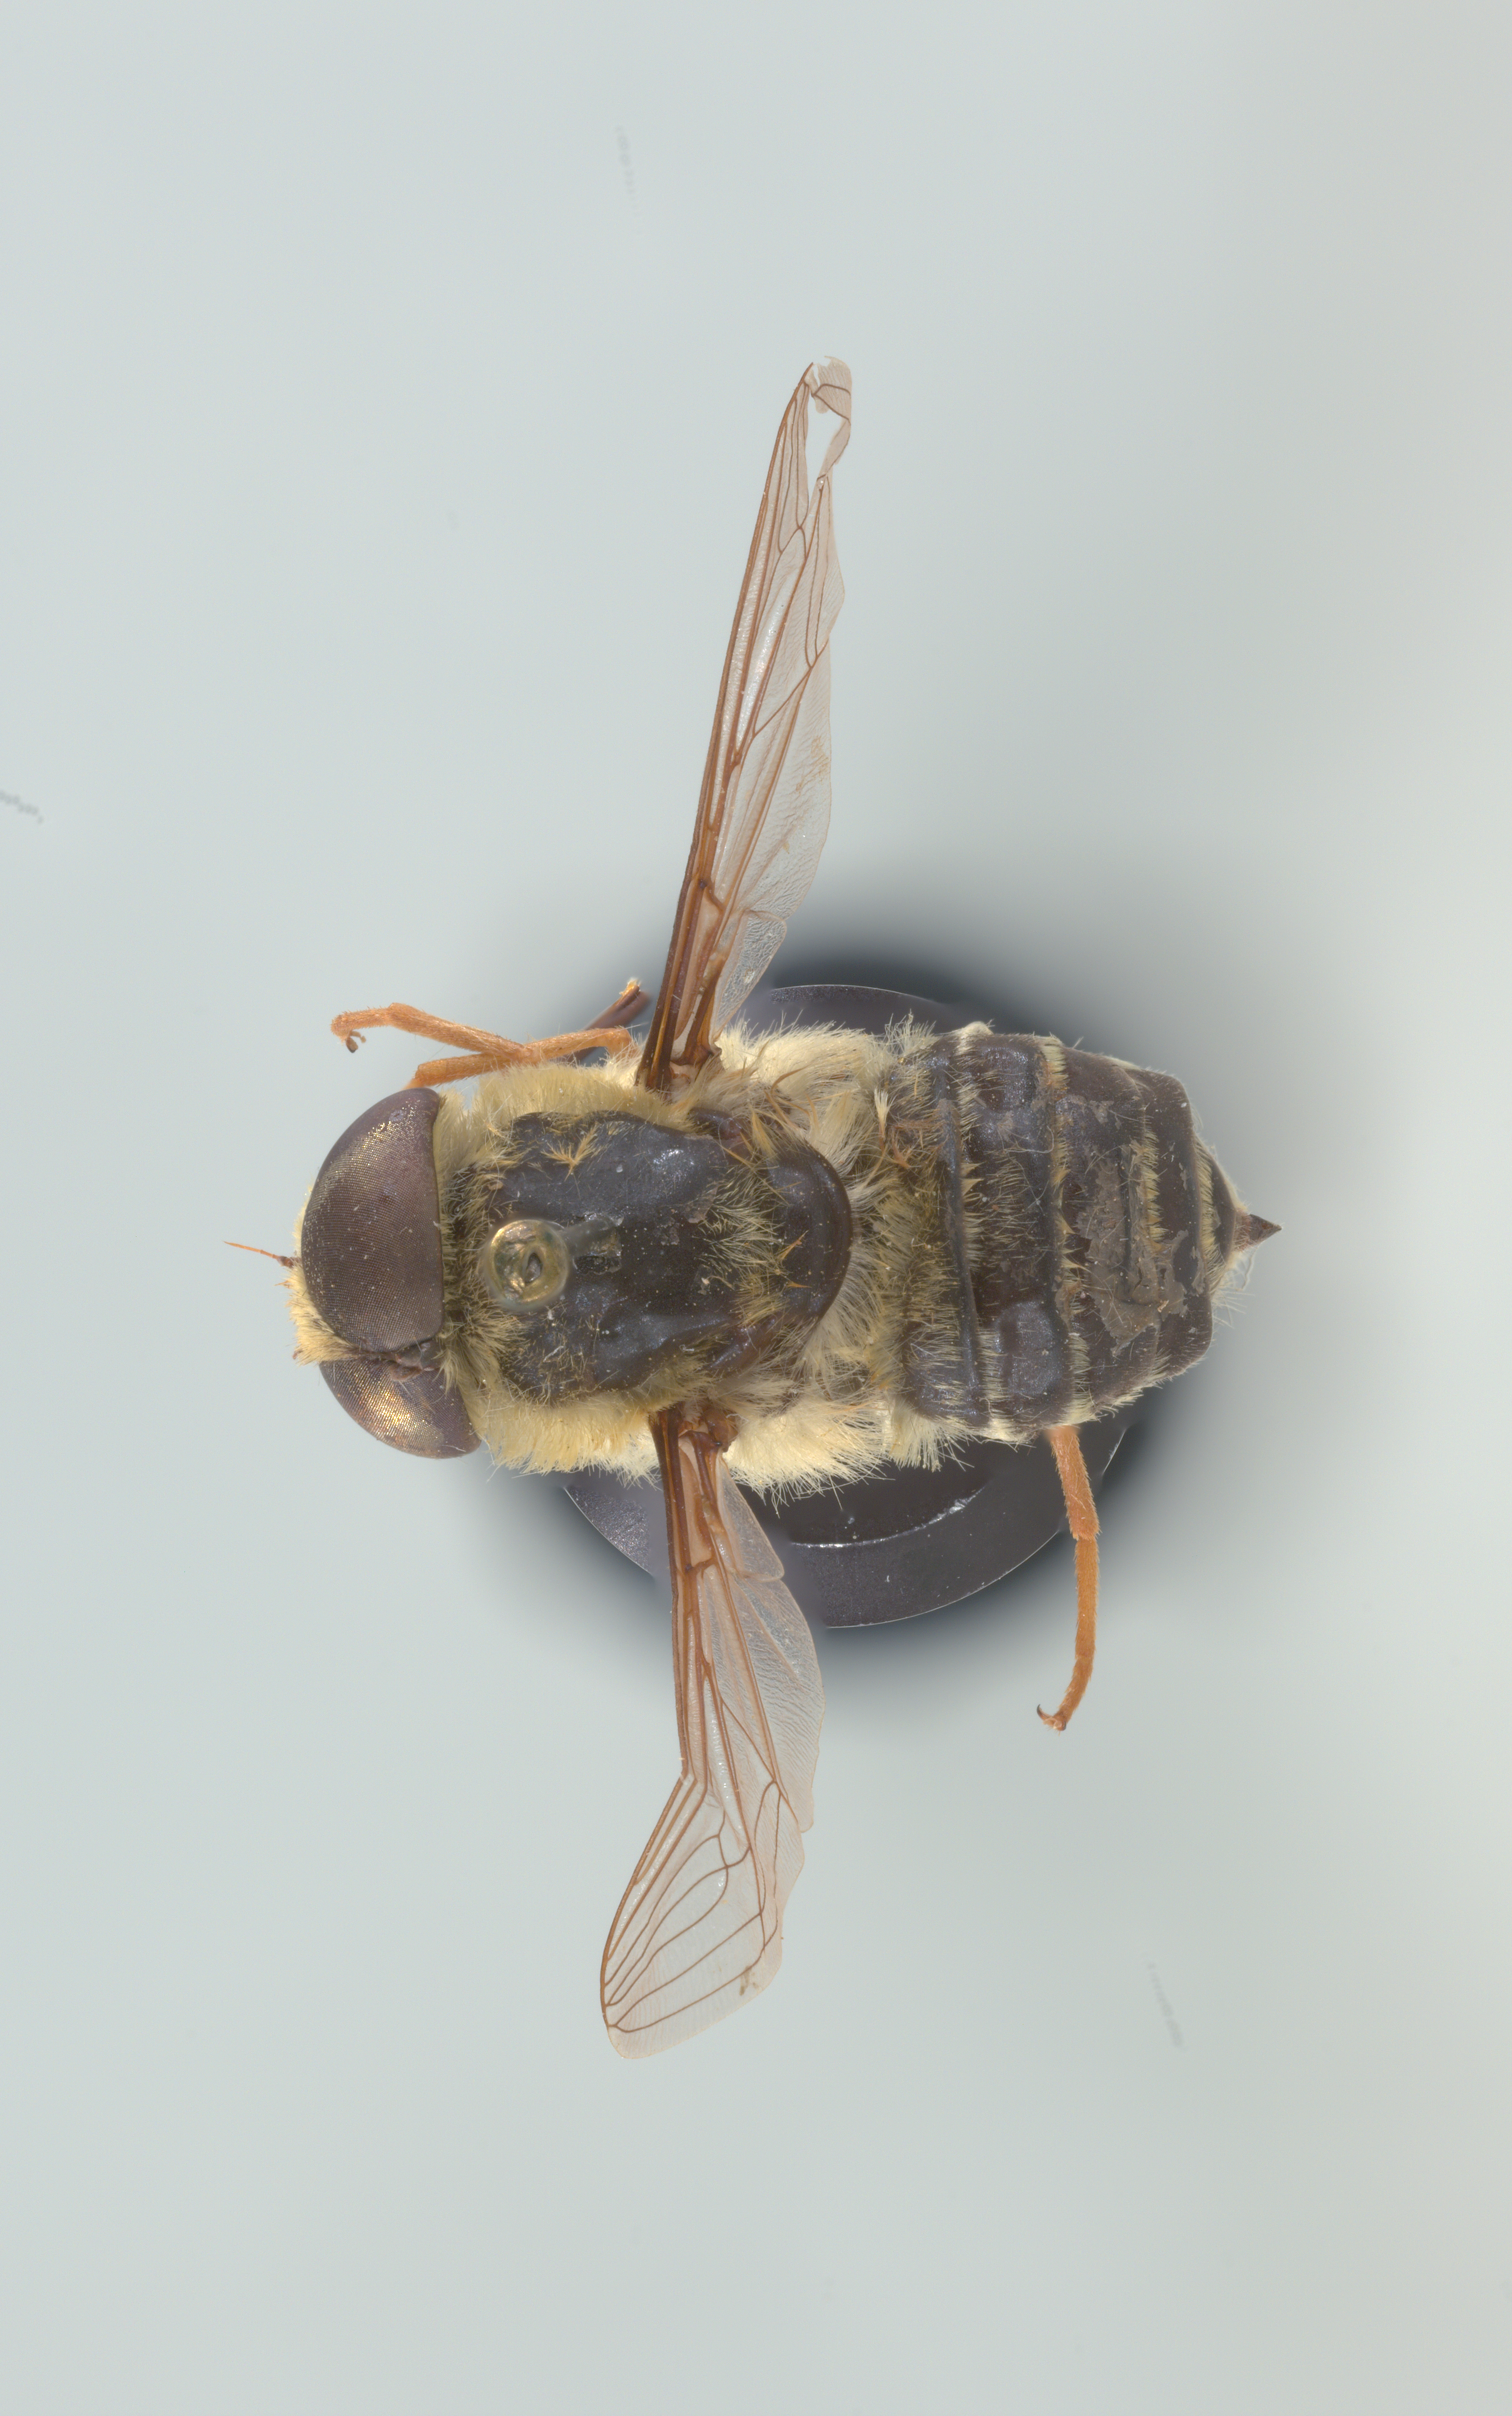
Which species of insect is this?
Neorhynchocephalus tauscheri
